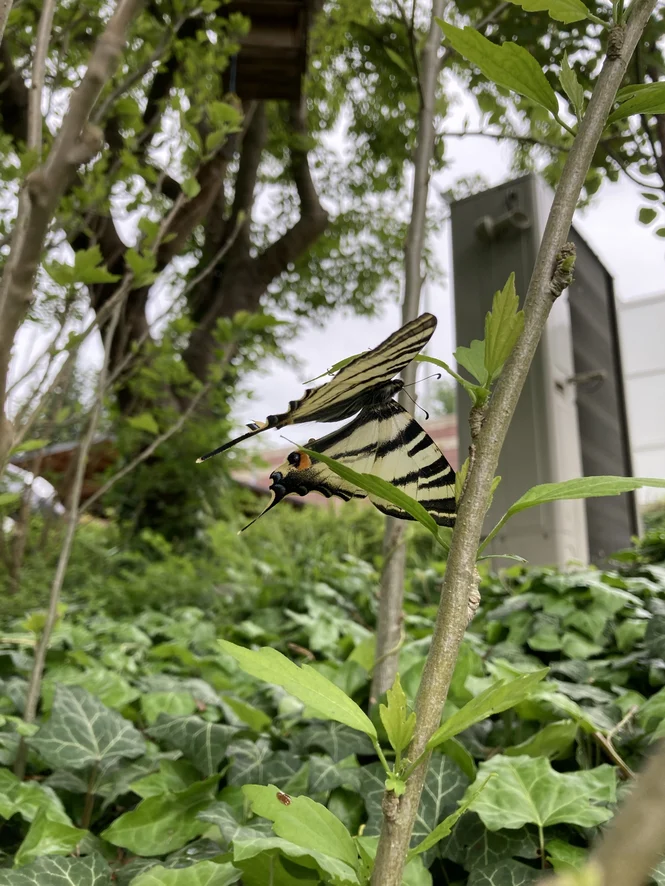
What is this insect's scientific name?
Iphiclides podalirius
